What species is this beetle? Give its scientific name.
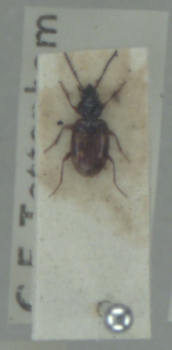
Bembidion fumigatum
